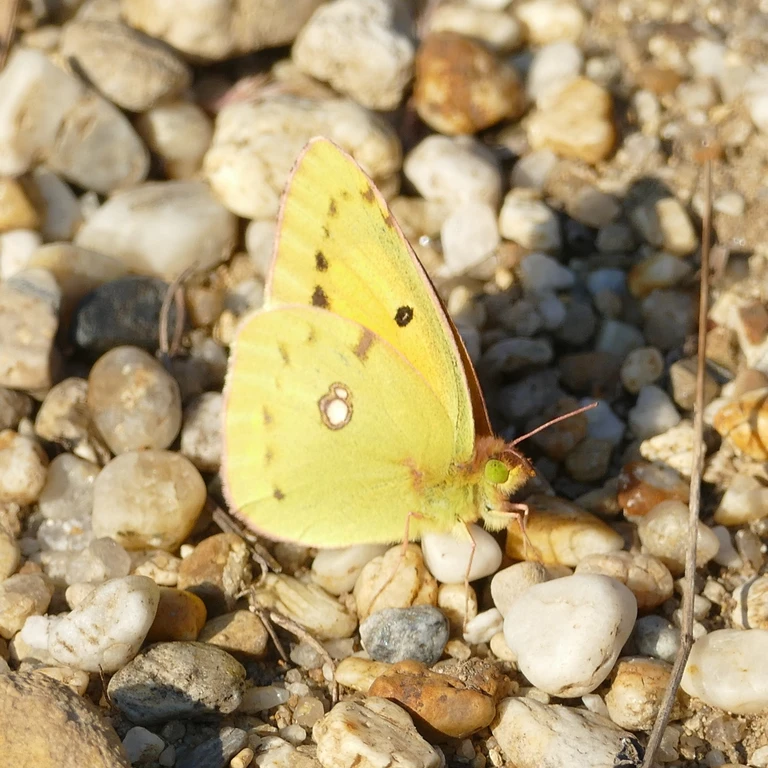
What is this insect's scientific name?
Colias croceus
